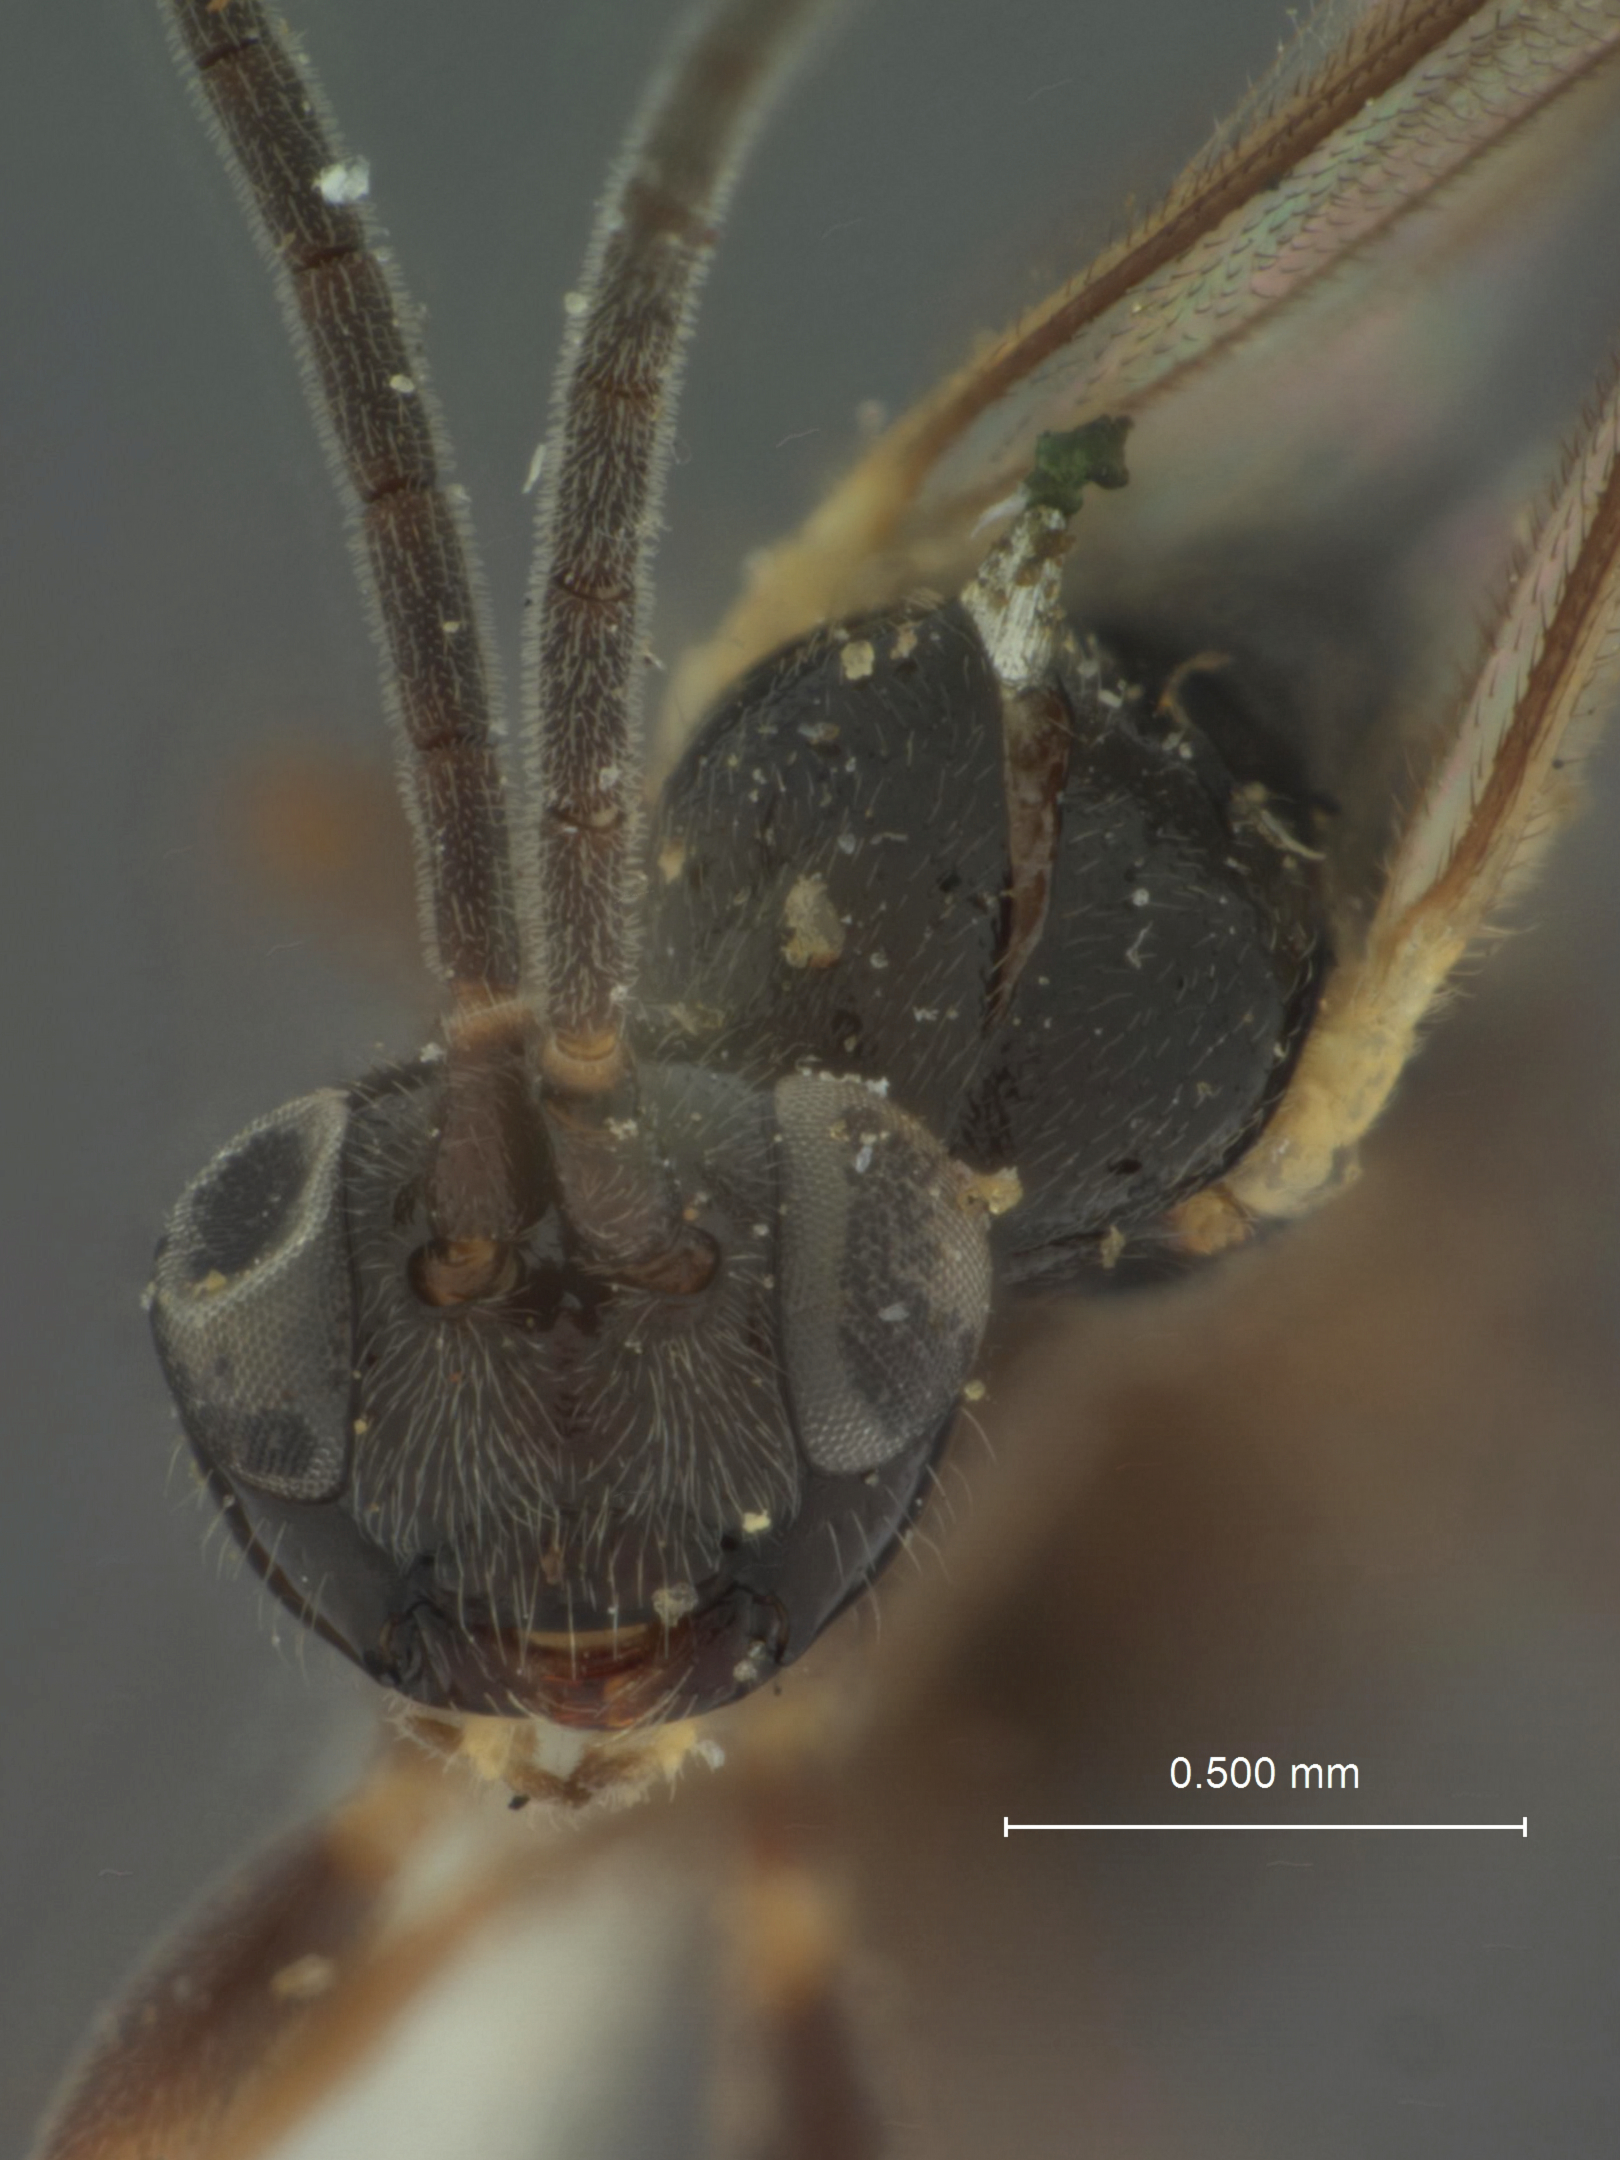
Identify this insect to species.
Stiboscopus solitarius
